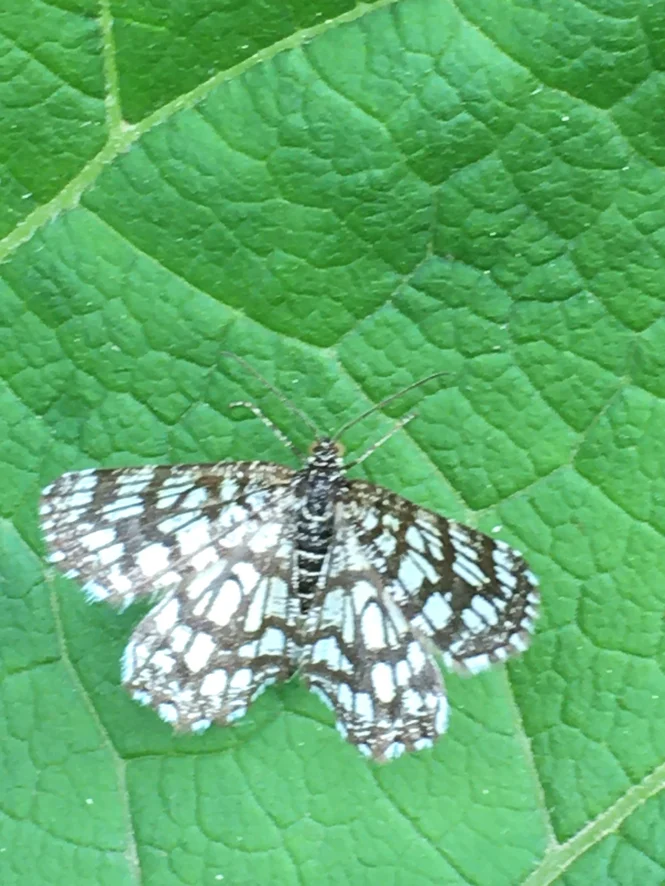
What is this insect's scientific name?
Chiasmia clathrata
